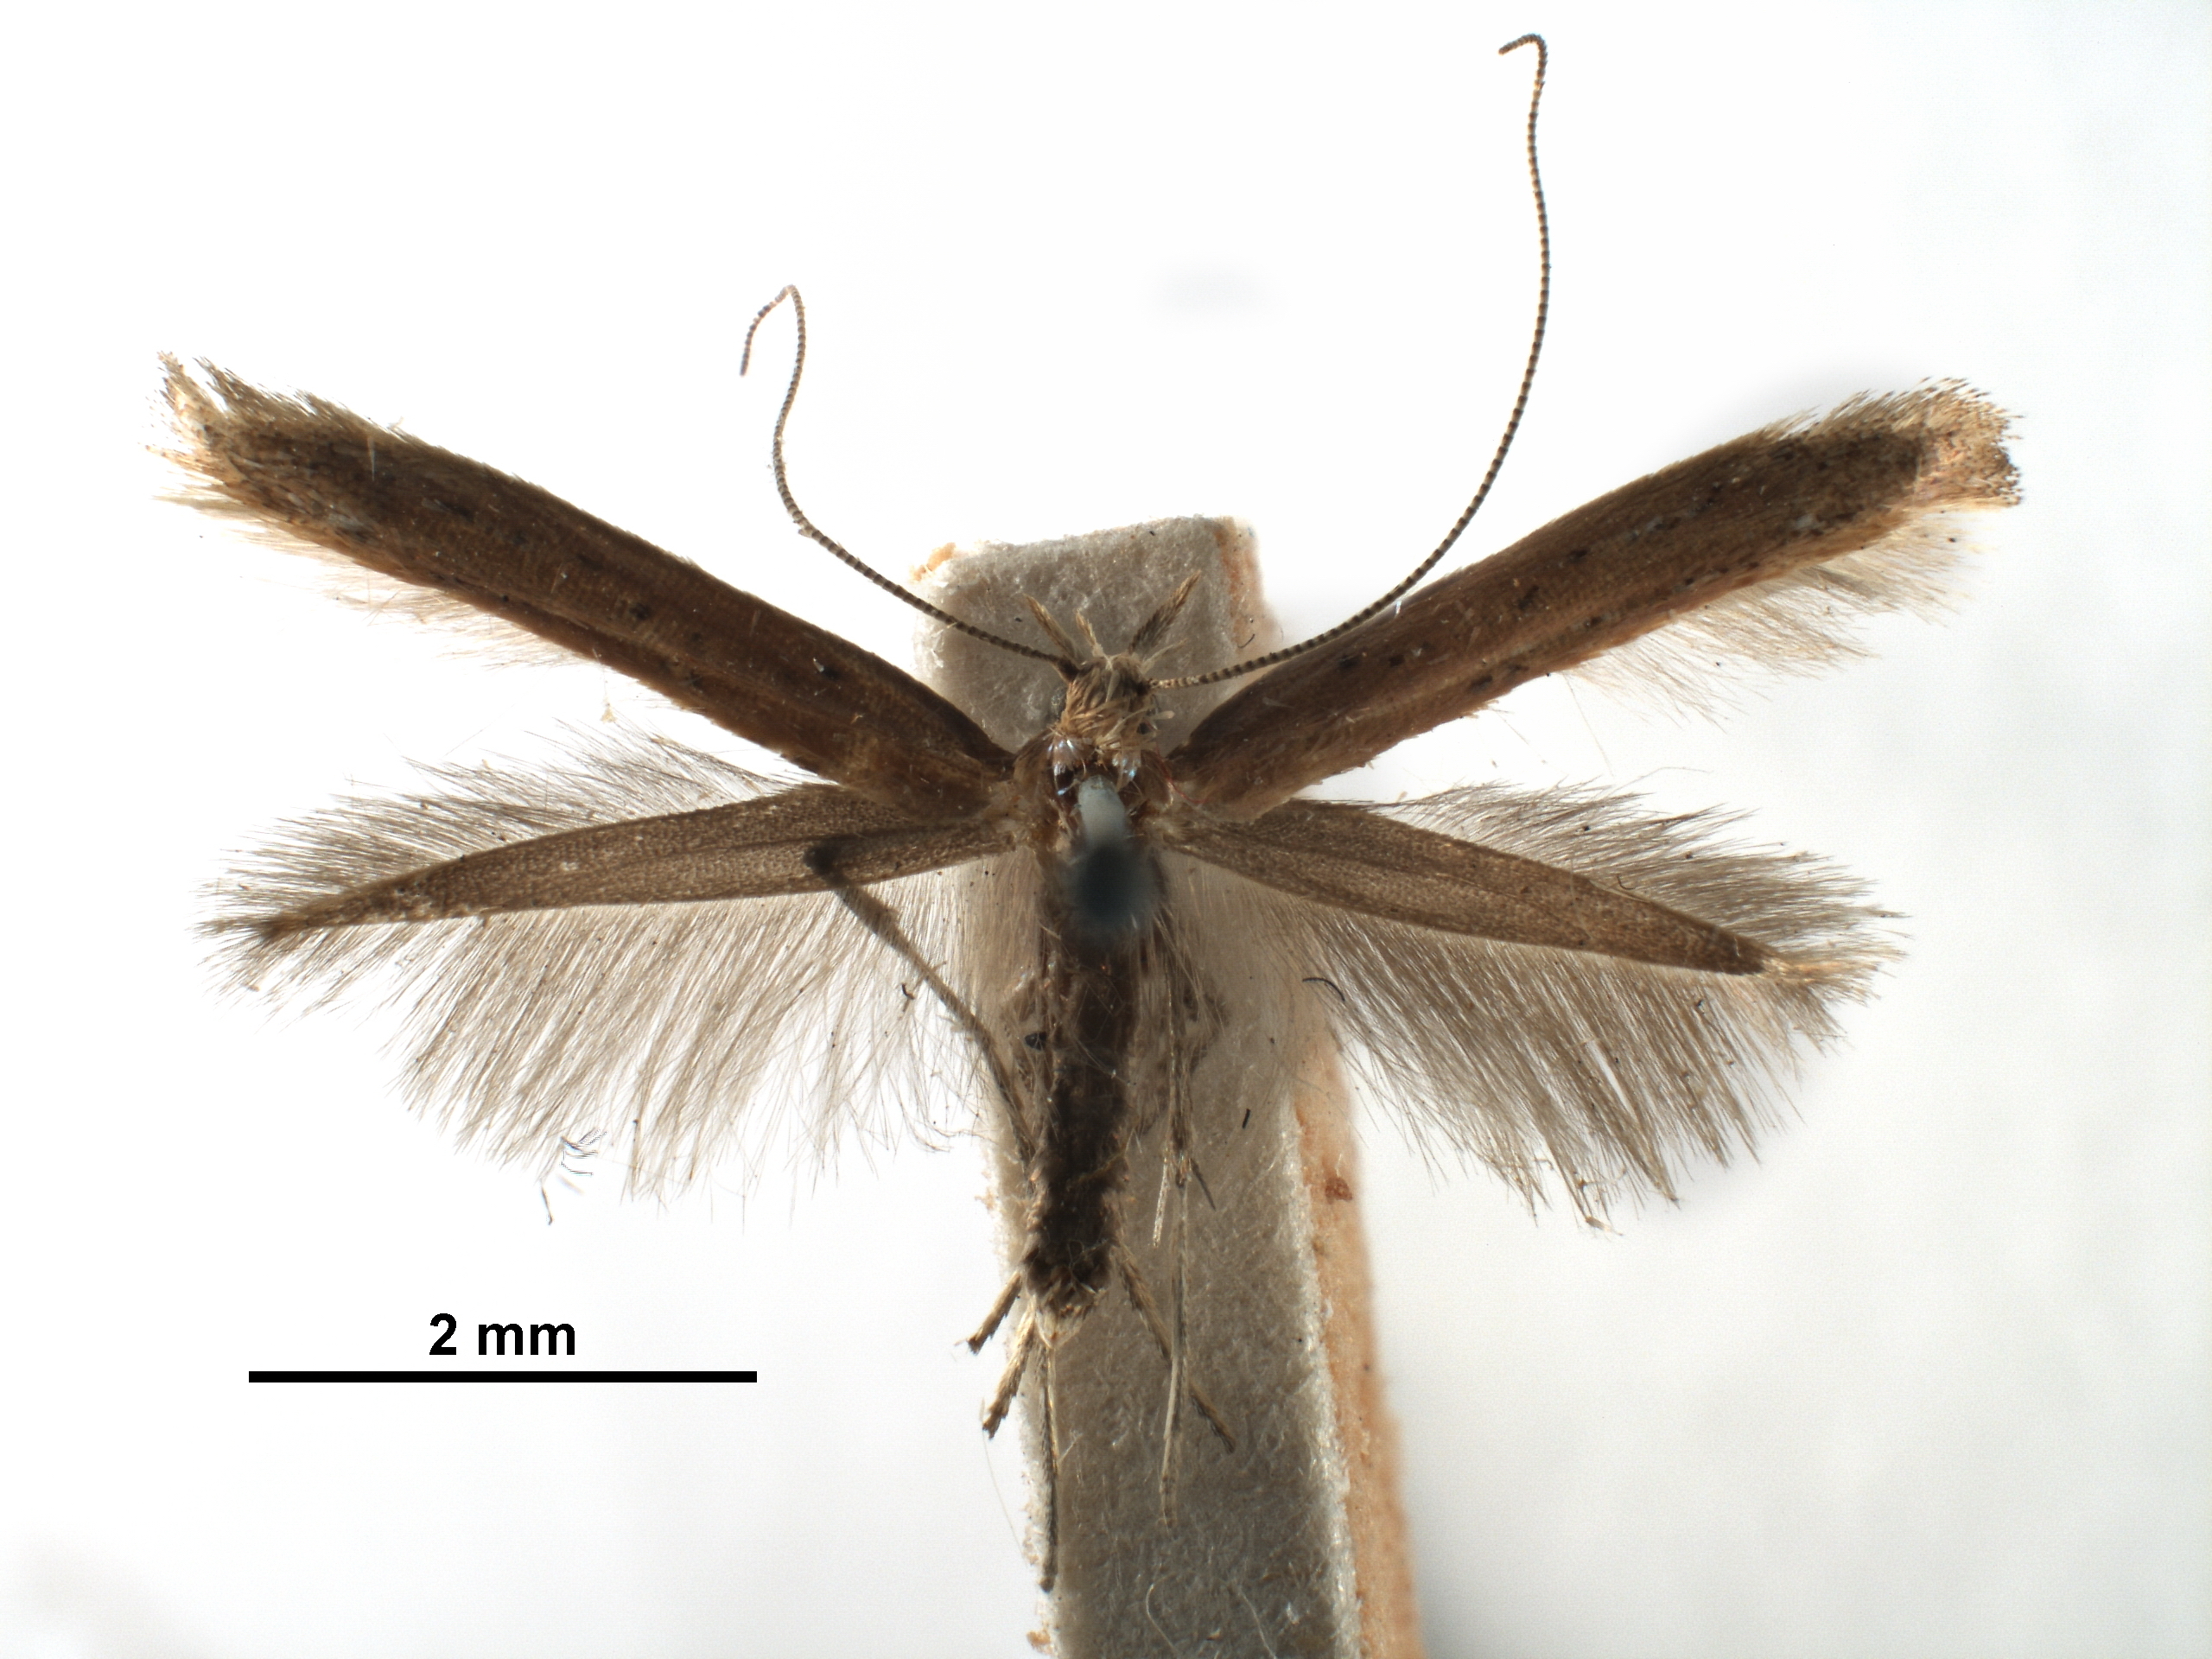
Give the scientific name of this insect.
Caloptilia linearis
